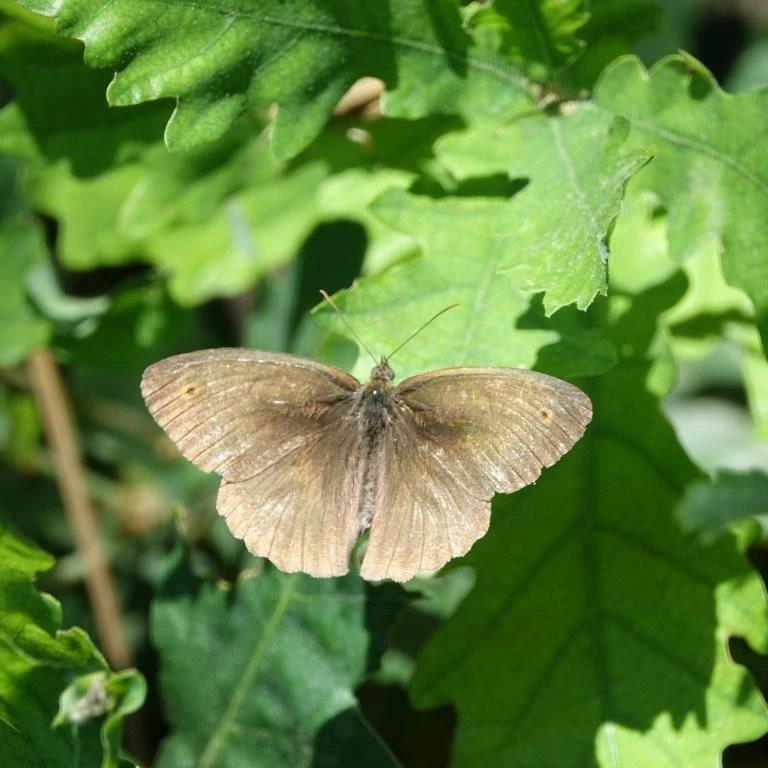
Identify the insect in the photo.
Maniola jurtina
